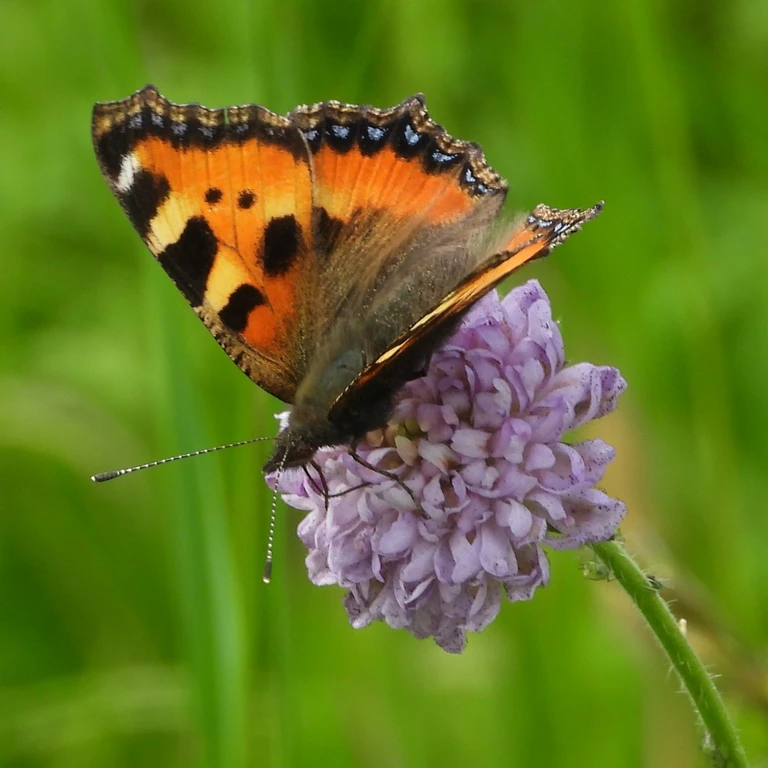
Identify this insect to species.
Aglais urticae
